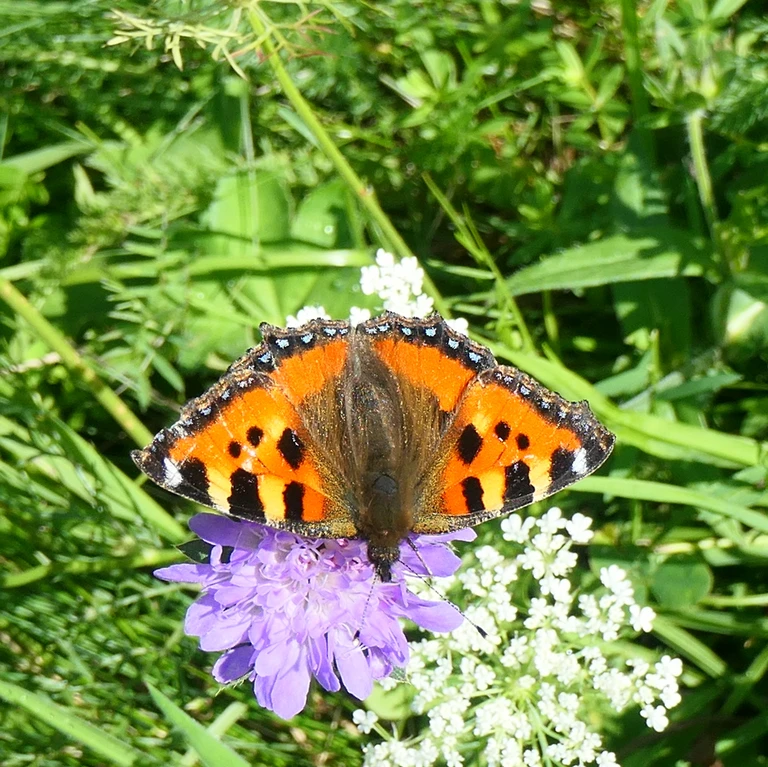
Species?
Aglais urticae
